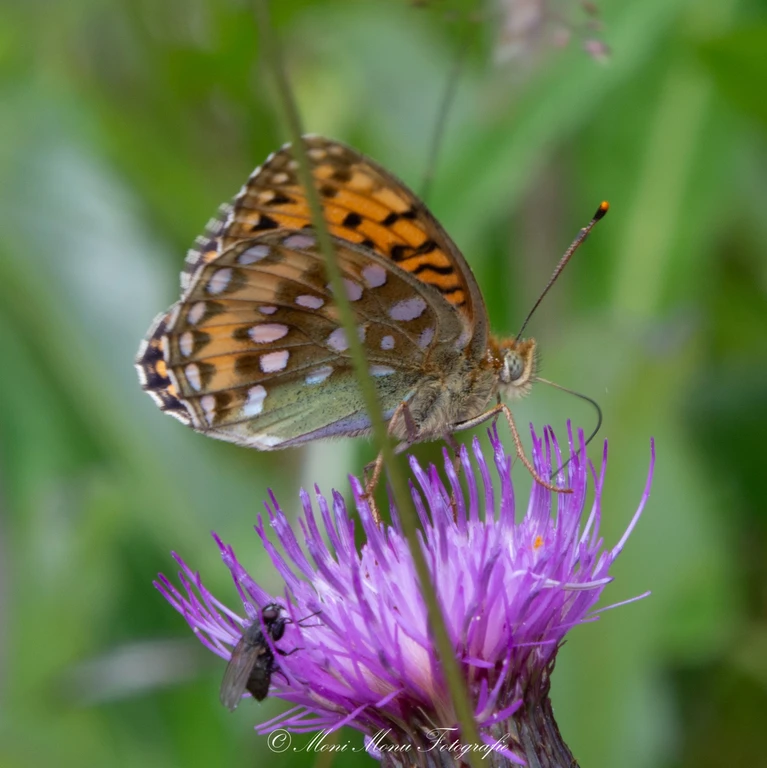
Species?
Speyeria aglaja
